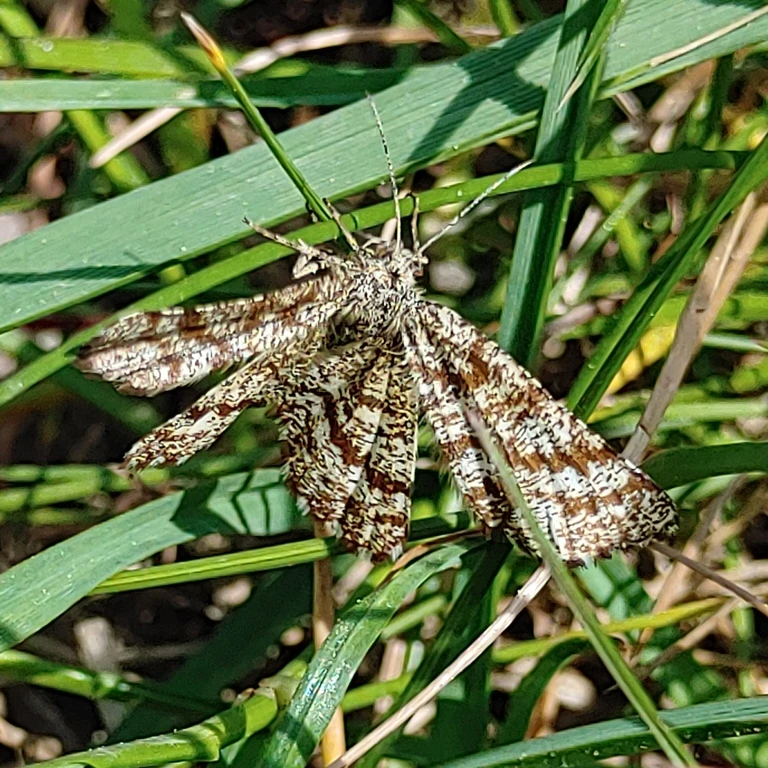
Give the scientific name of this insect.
Ematurga atomaria
